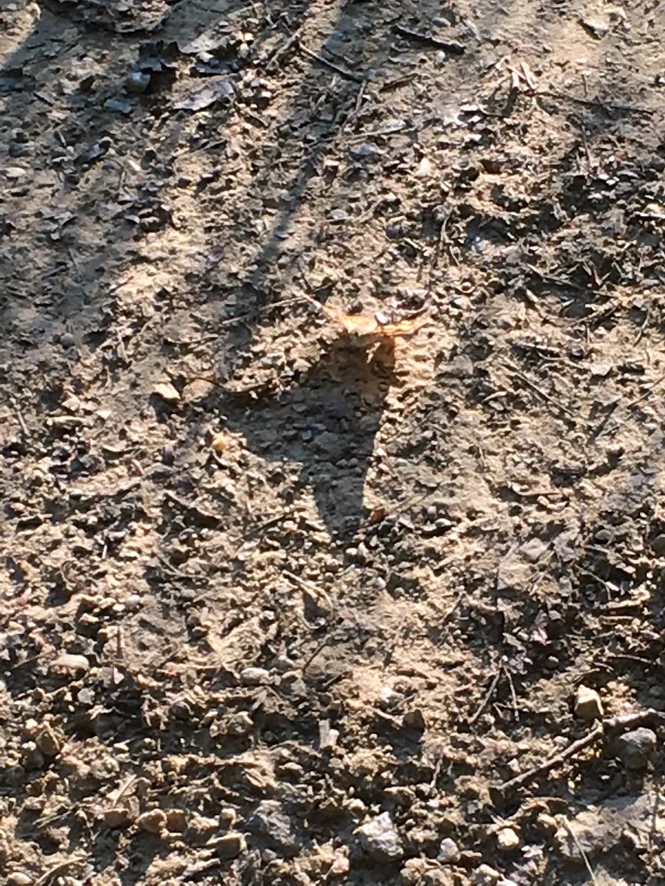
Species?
Vanessa cardui
